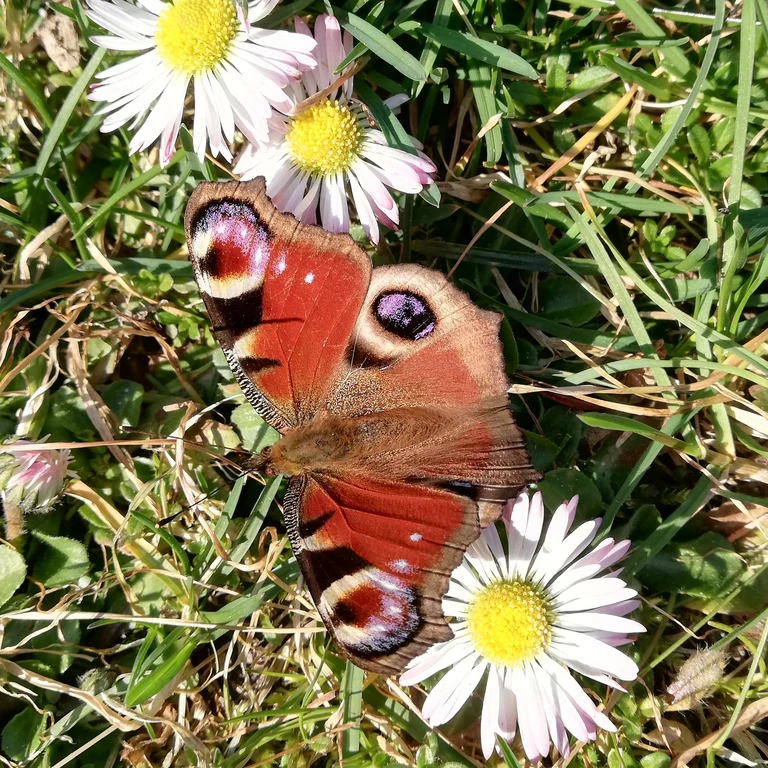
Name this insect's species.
Aglais io
